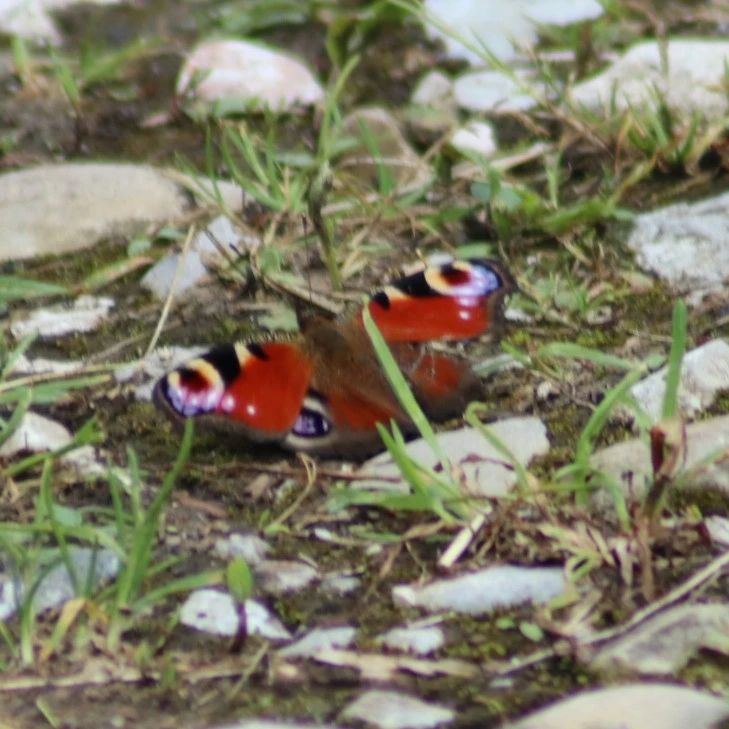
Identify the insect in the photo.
Aglais io
